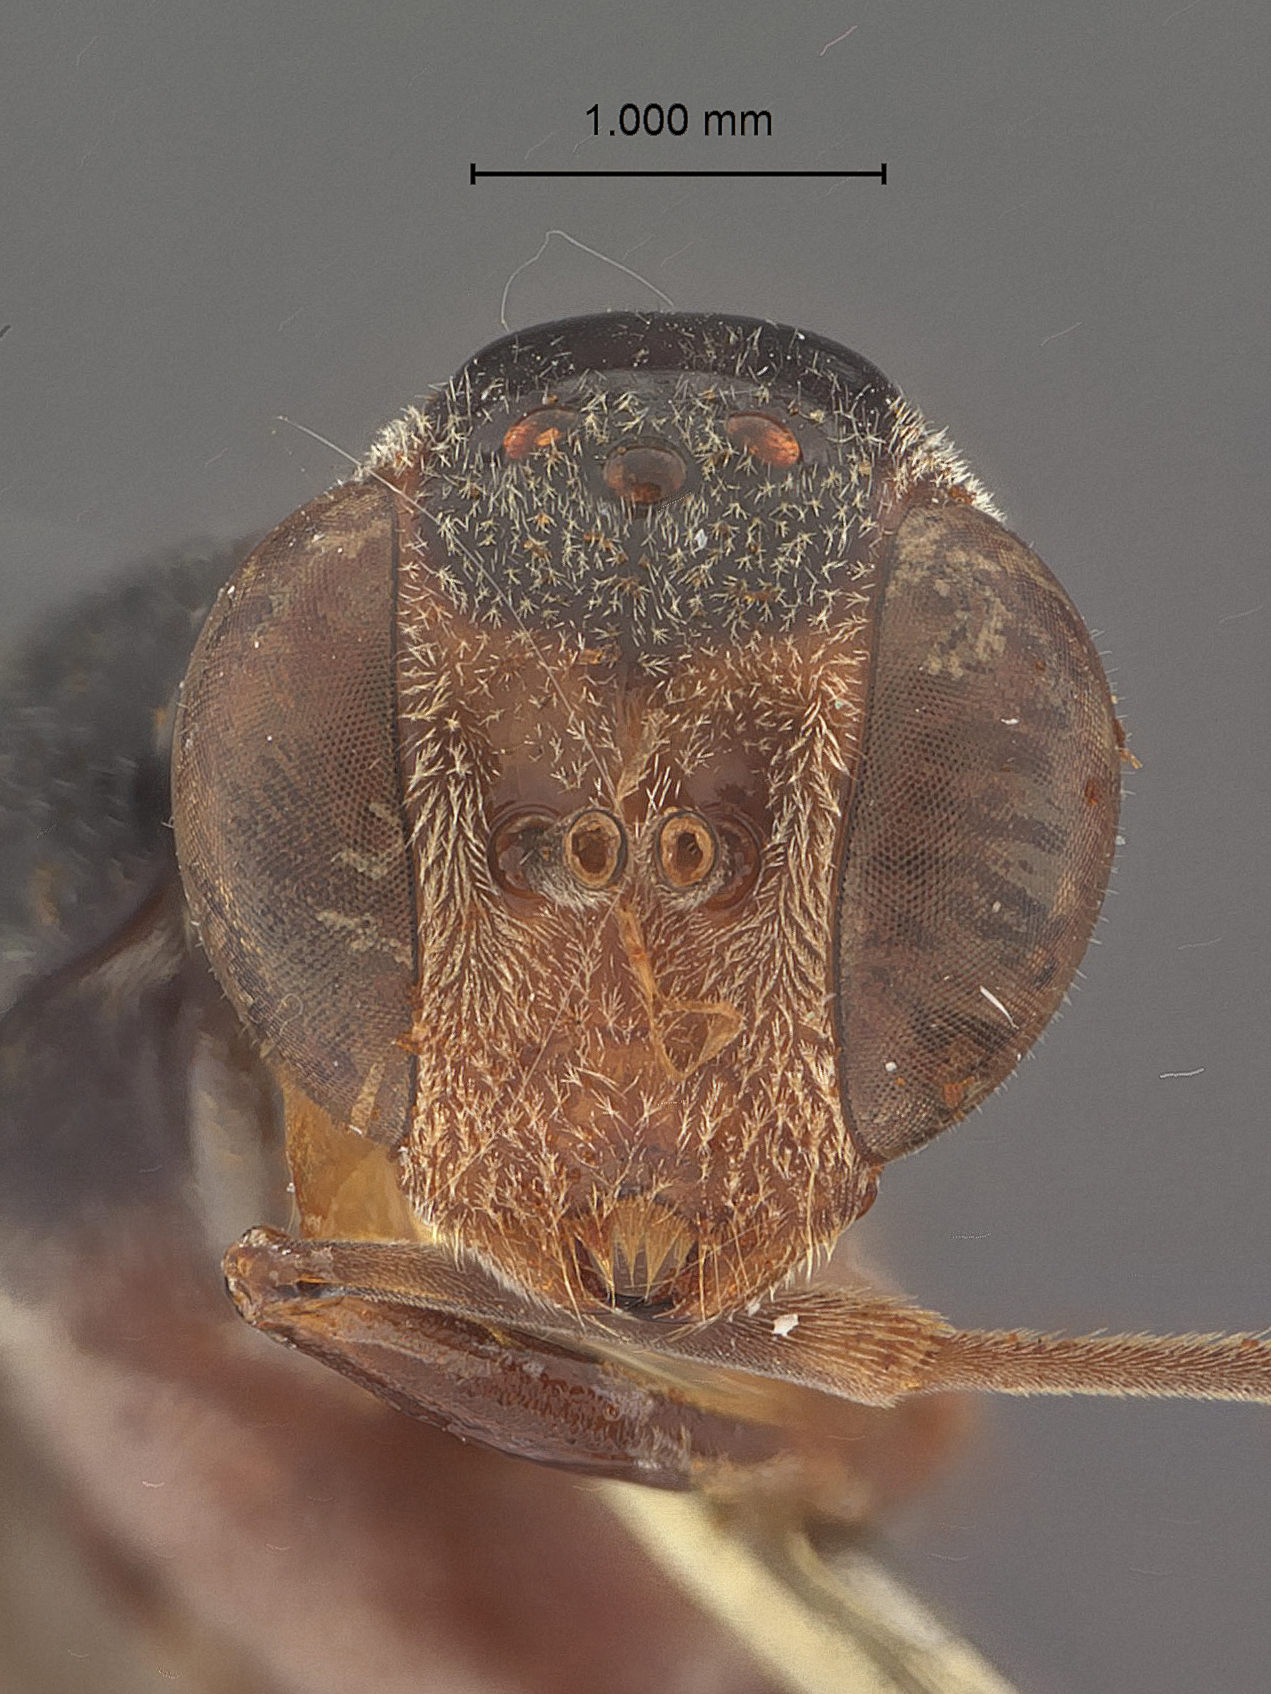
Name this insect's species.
Gasteruption signatum
